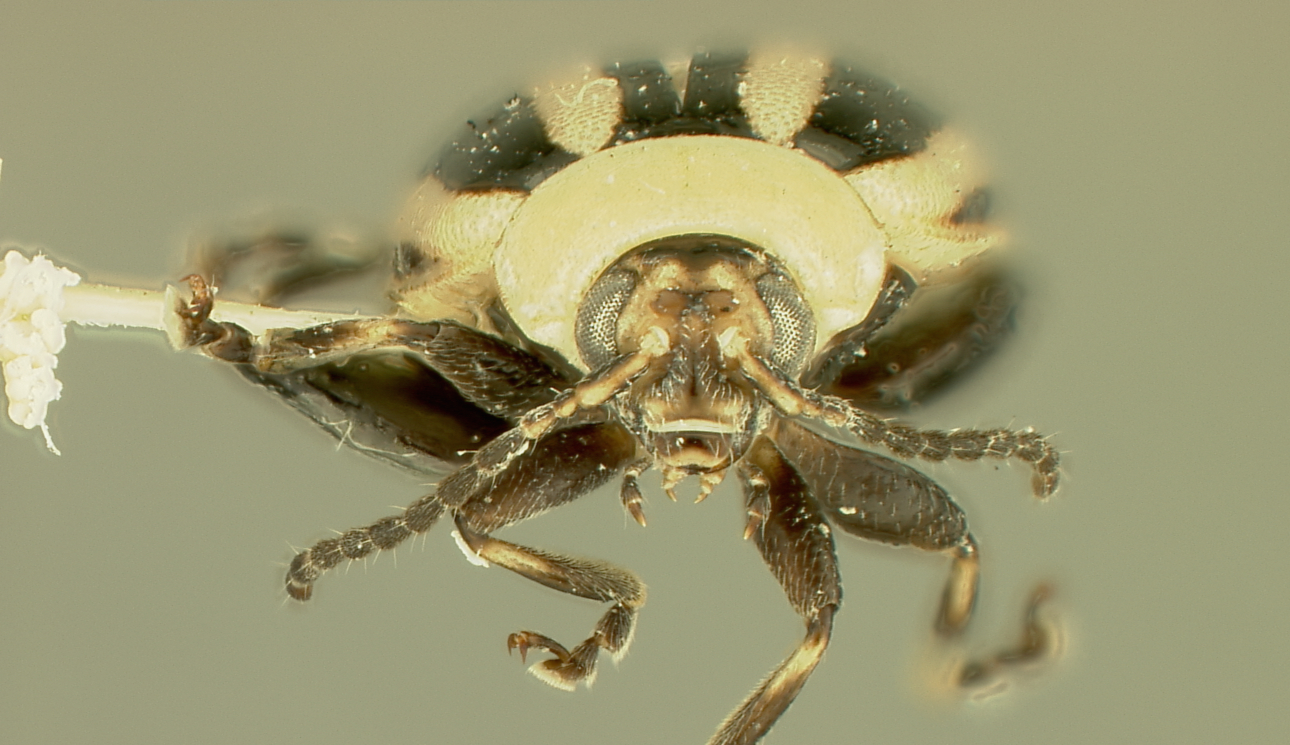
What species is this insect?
Disonycha annulata
